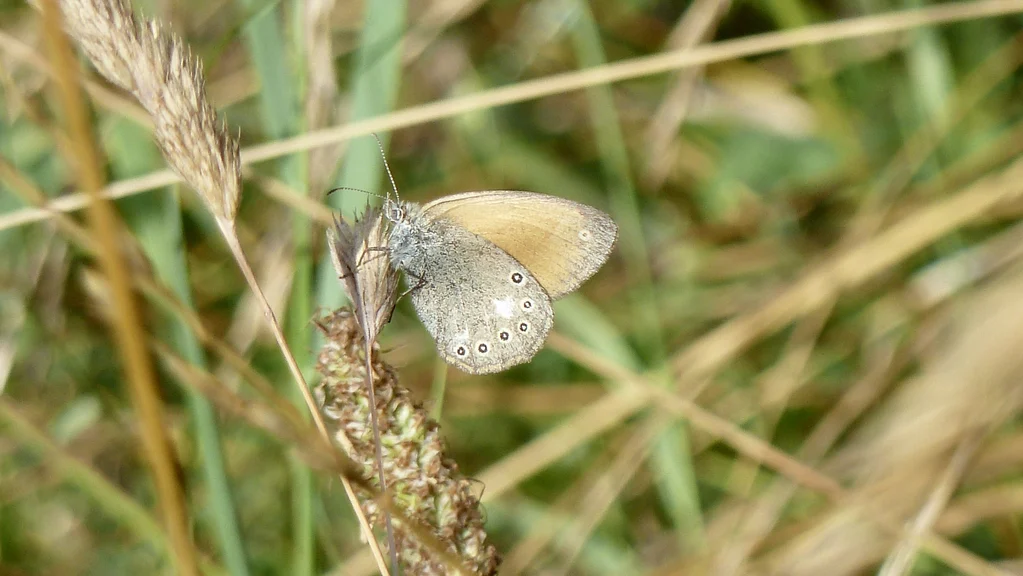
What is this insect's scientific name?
Coenonympha glycerion (also Coenonympha iphis)
